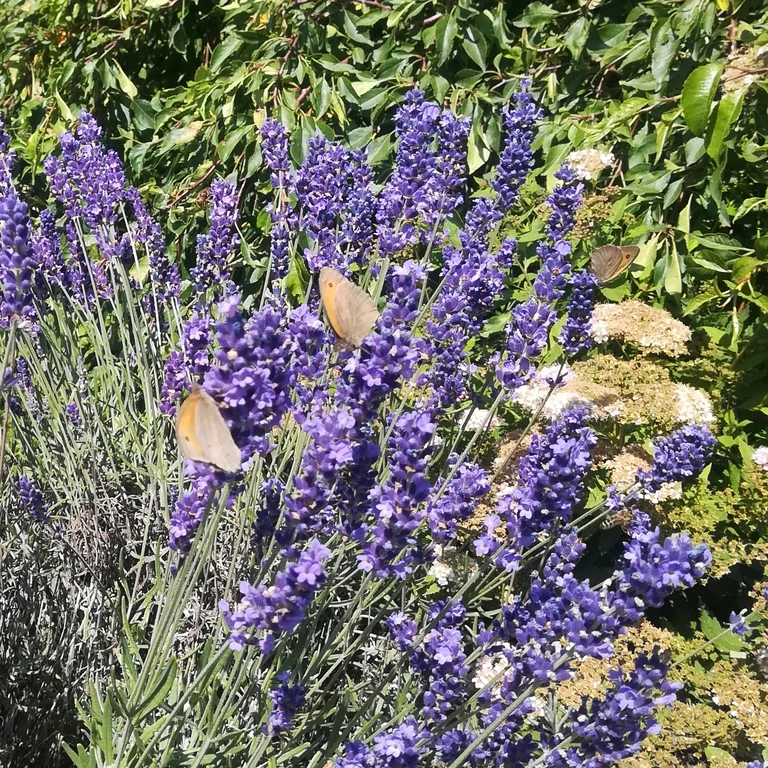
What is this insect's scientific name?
Maniola jurtina
